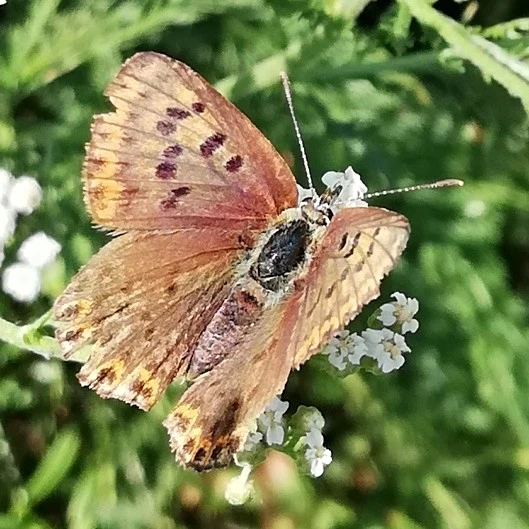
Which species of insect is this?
Lycaena tityrus (also Loweia tityrus)
